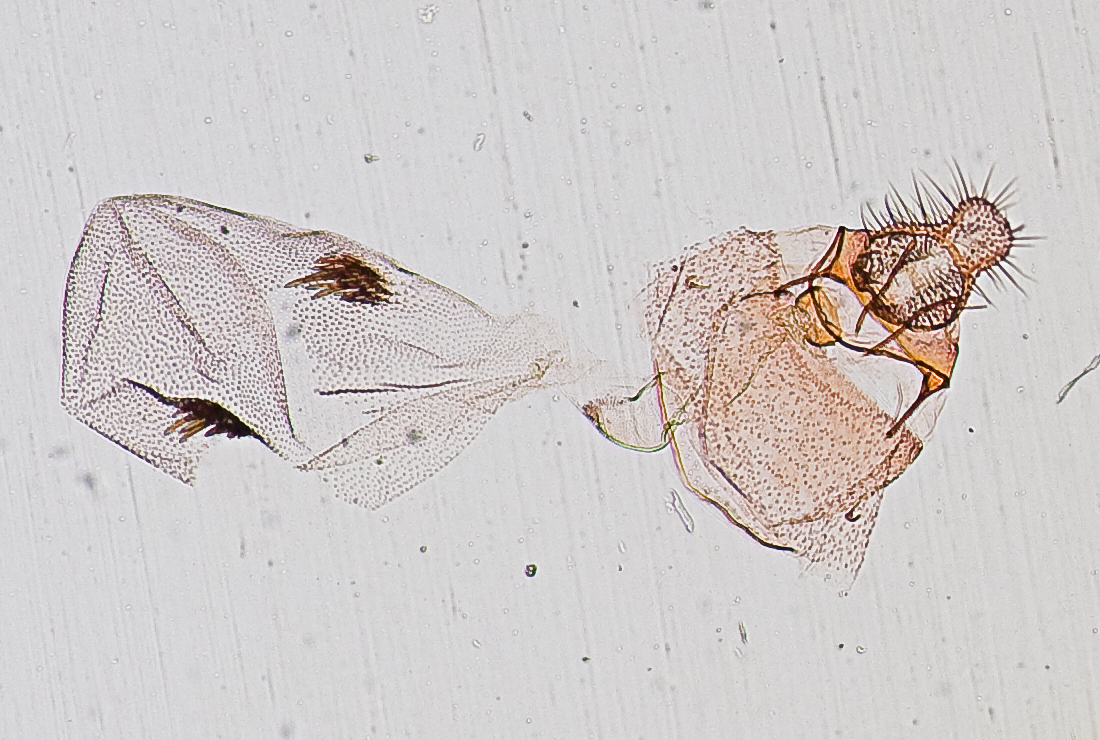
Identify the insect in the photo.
Xantippe uranides
